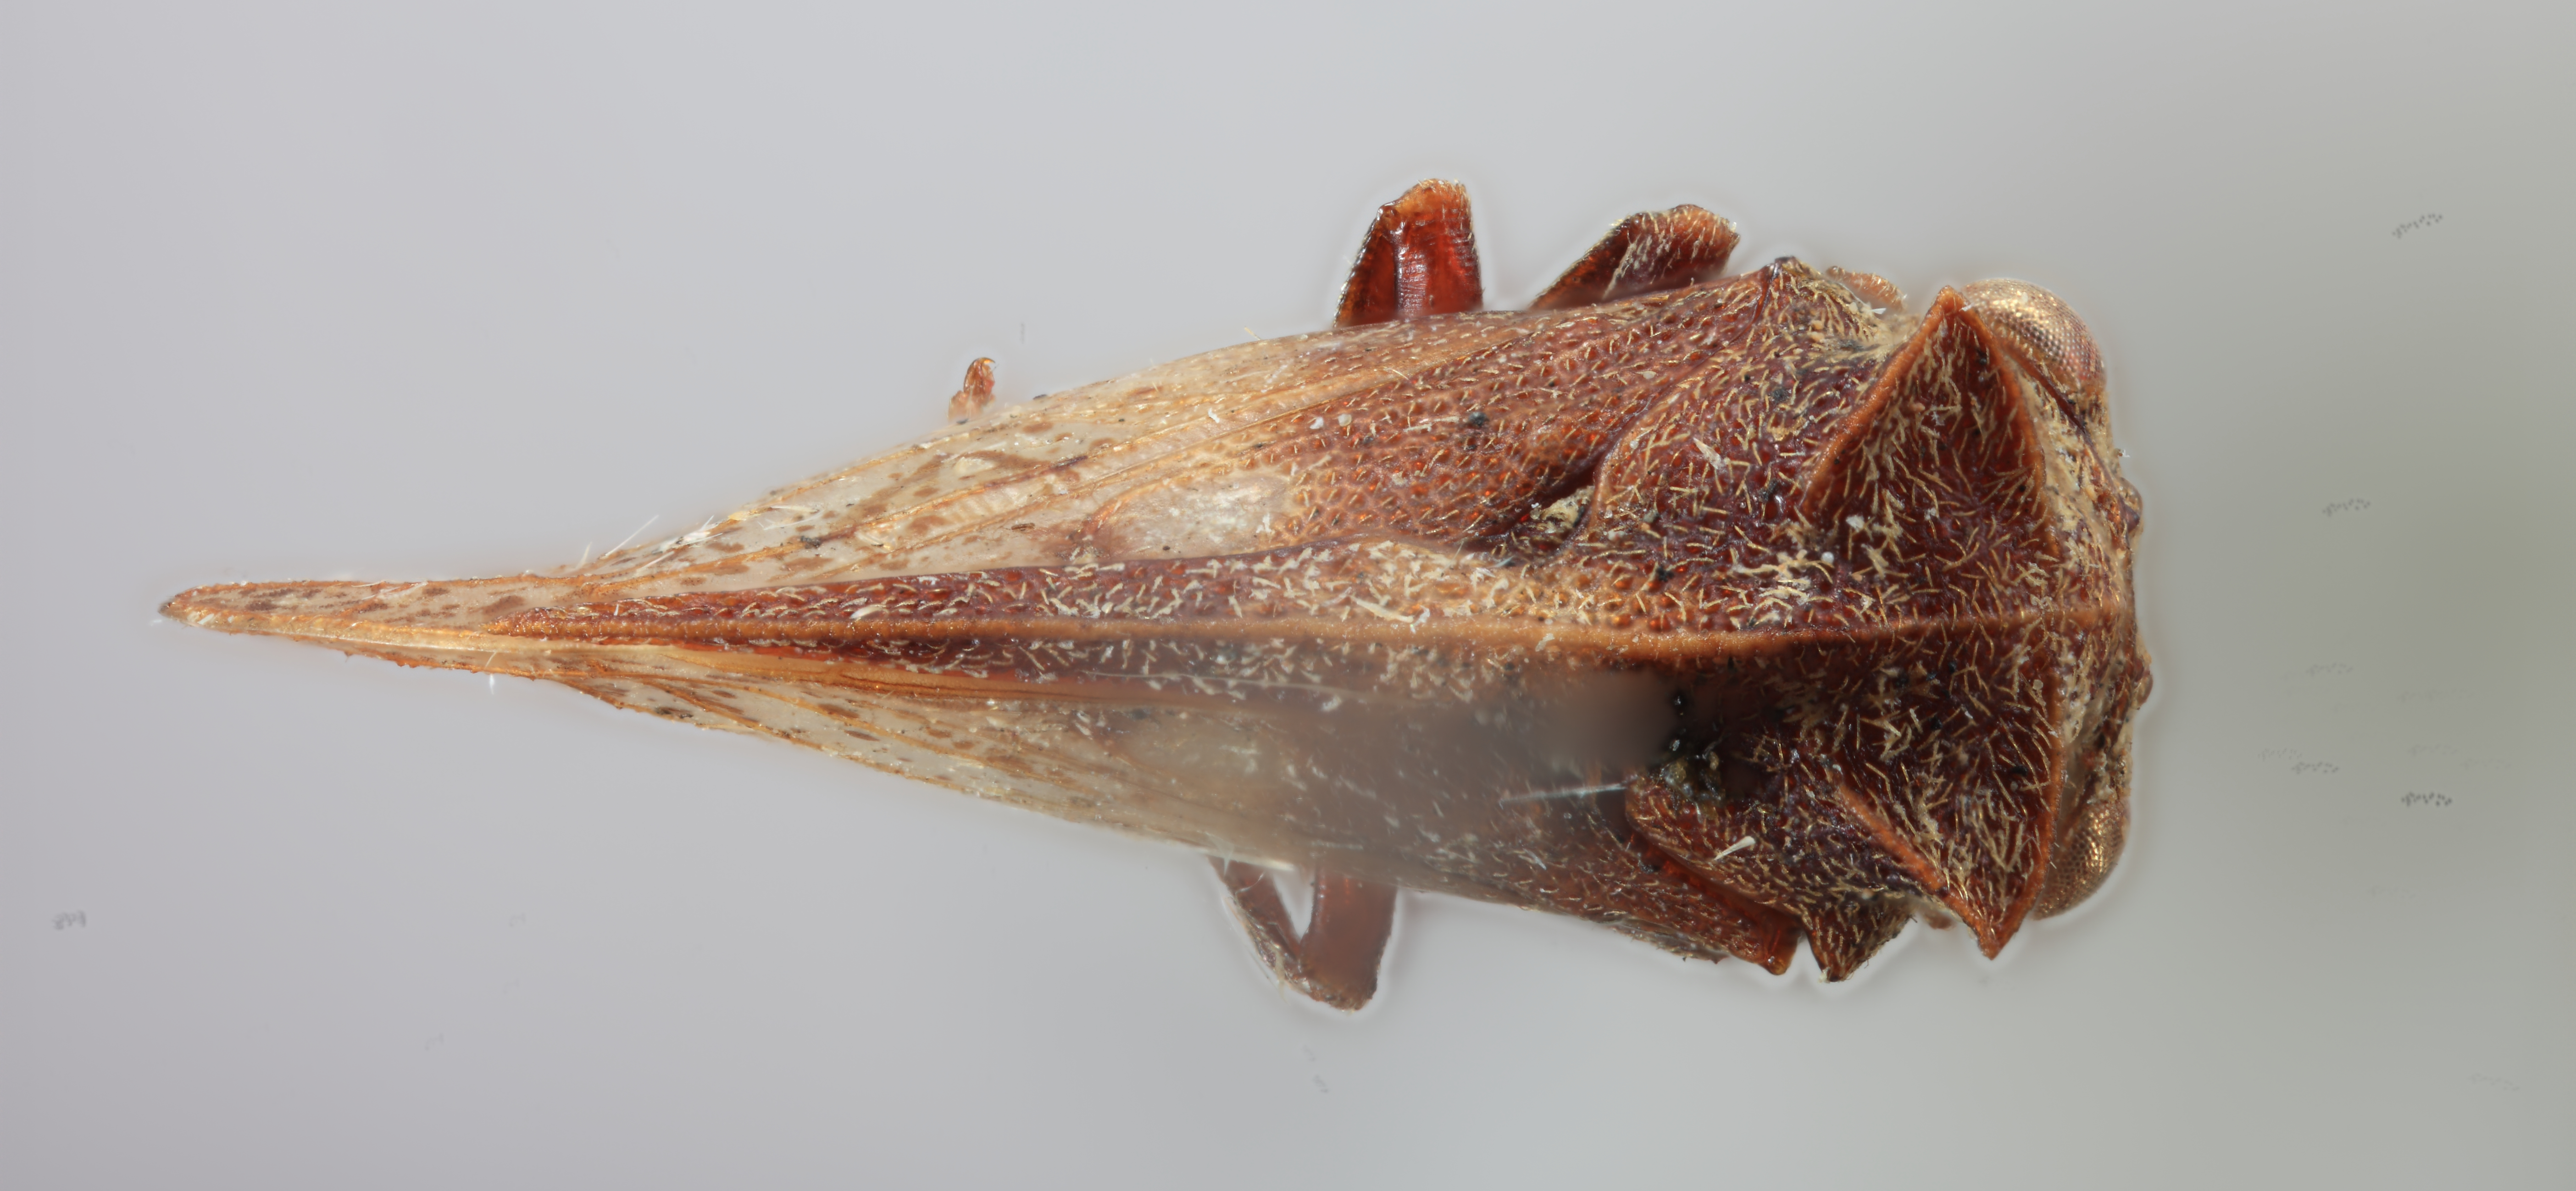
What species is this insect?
Flexocentrus brunneus
